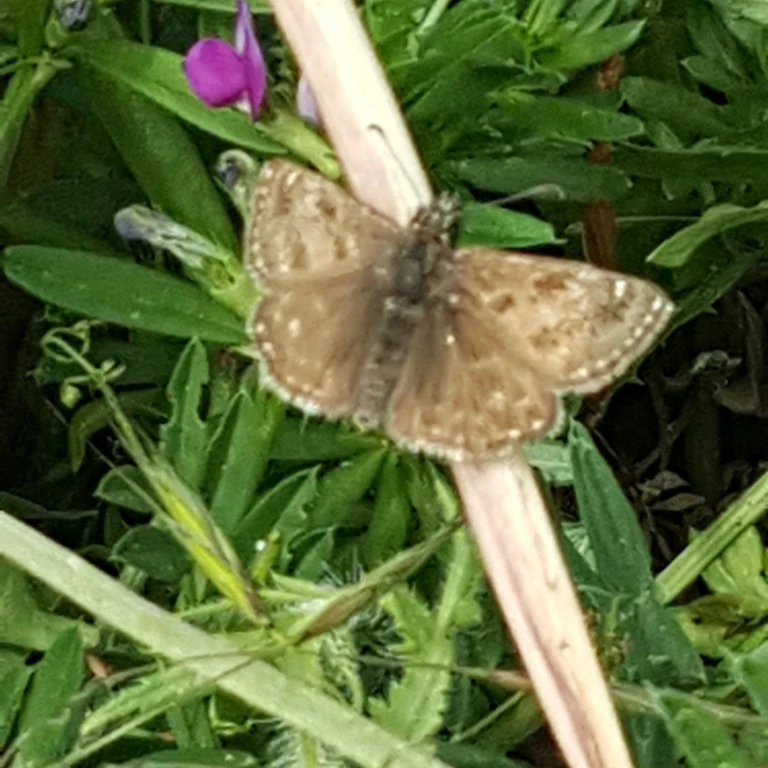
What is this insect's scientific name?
Erynnis tages
